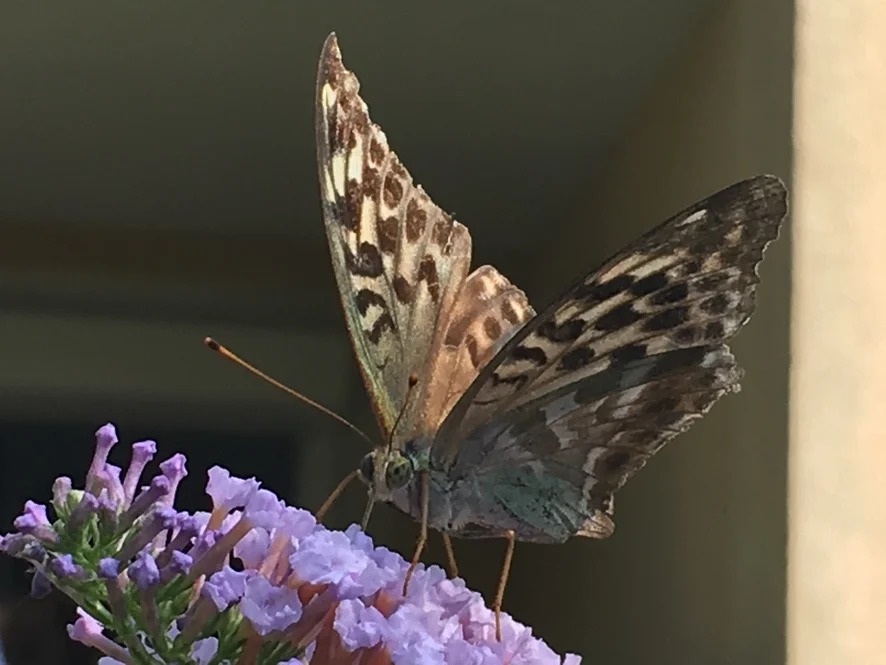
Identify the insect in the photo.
Argynnis paphia
